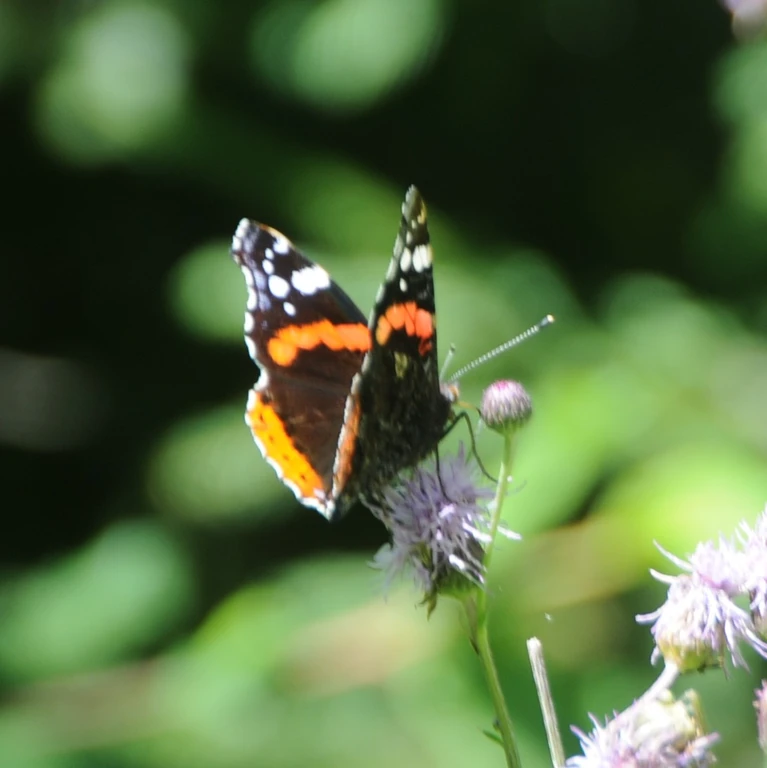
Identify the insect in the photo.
Vanessa atalanta
